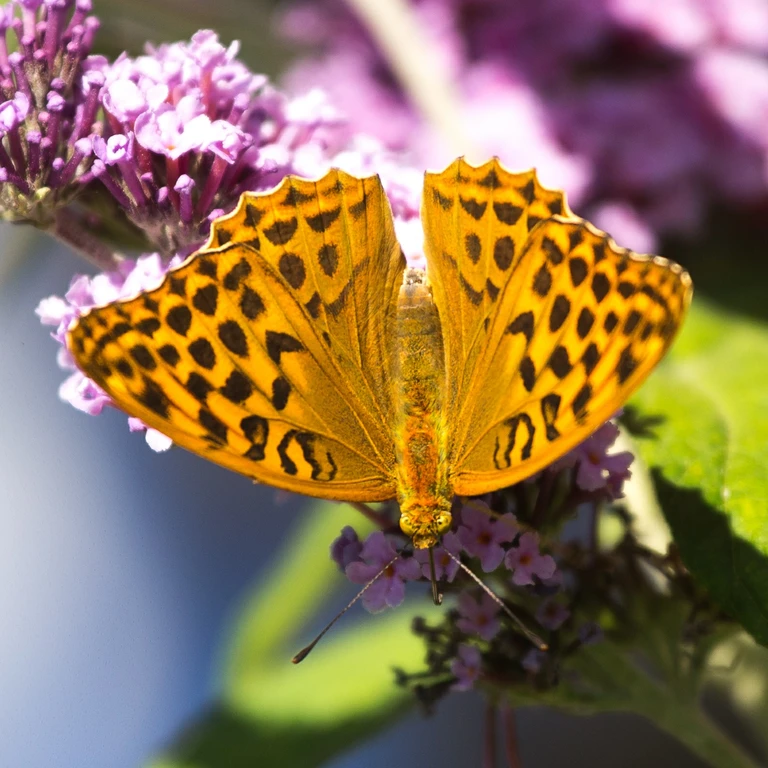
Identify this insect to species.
Argynnis paphia
